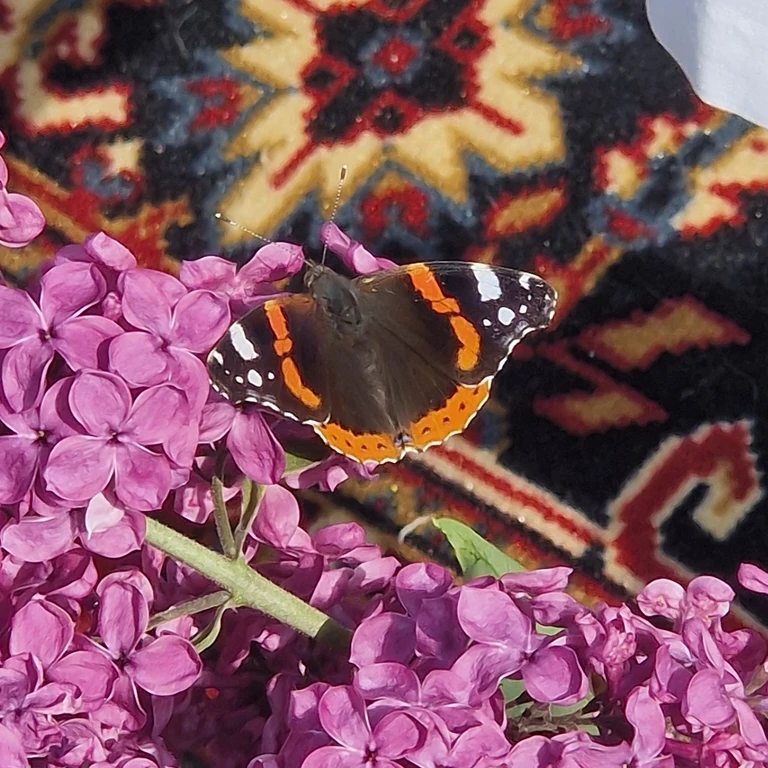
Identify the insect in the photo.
Vanessa atalanta
